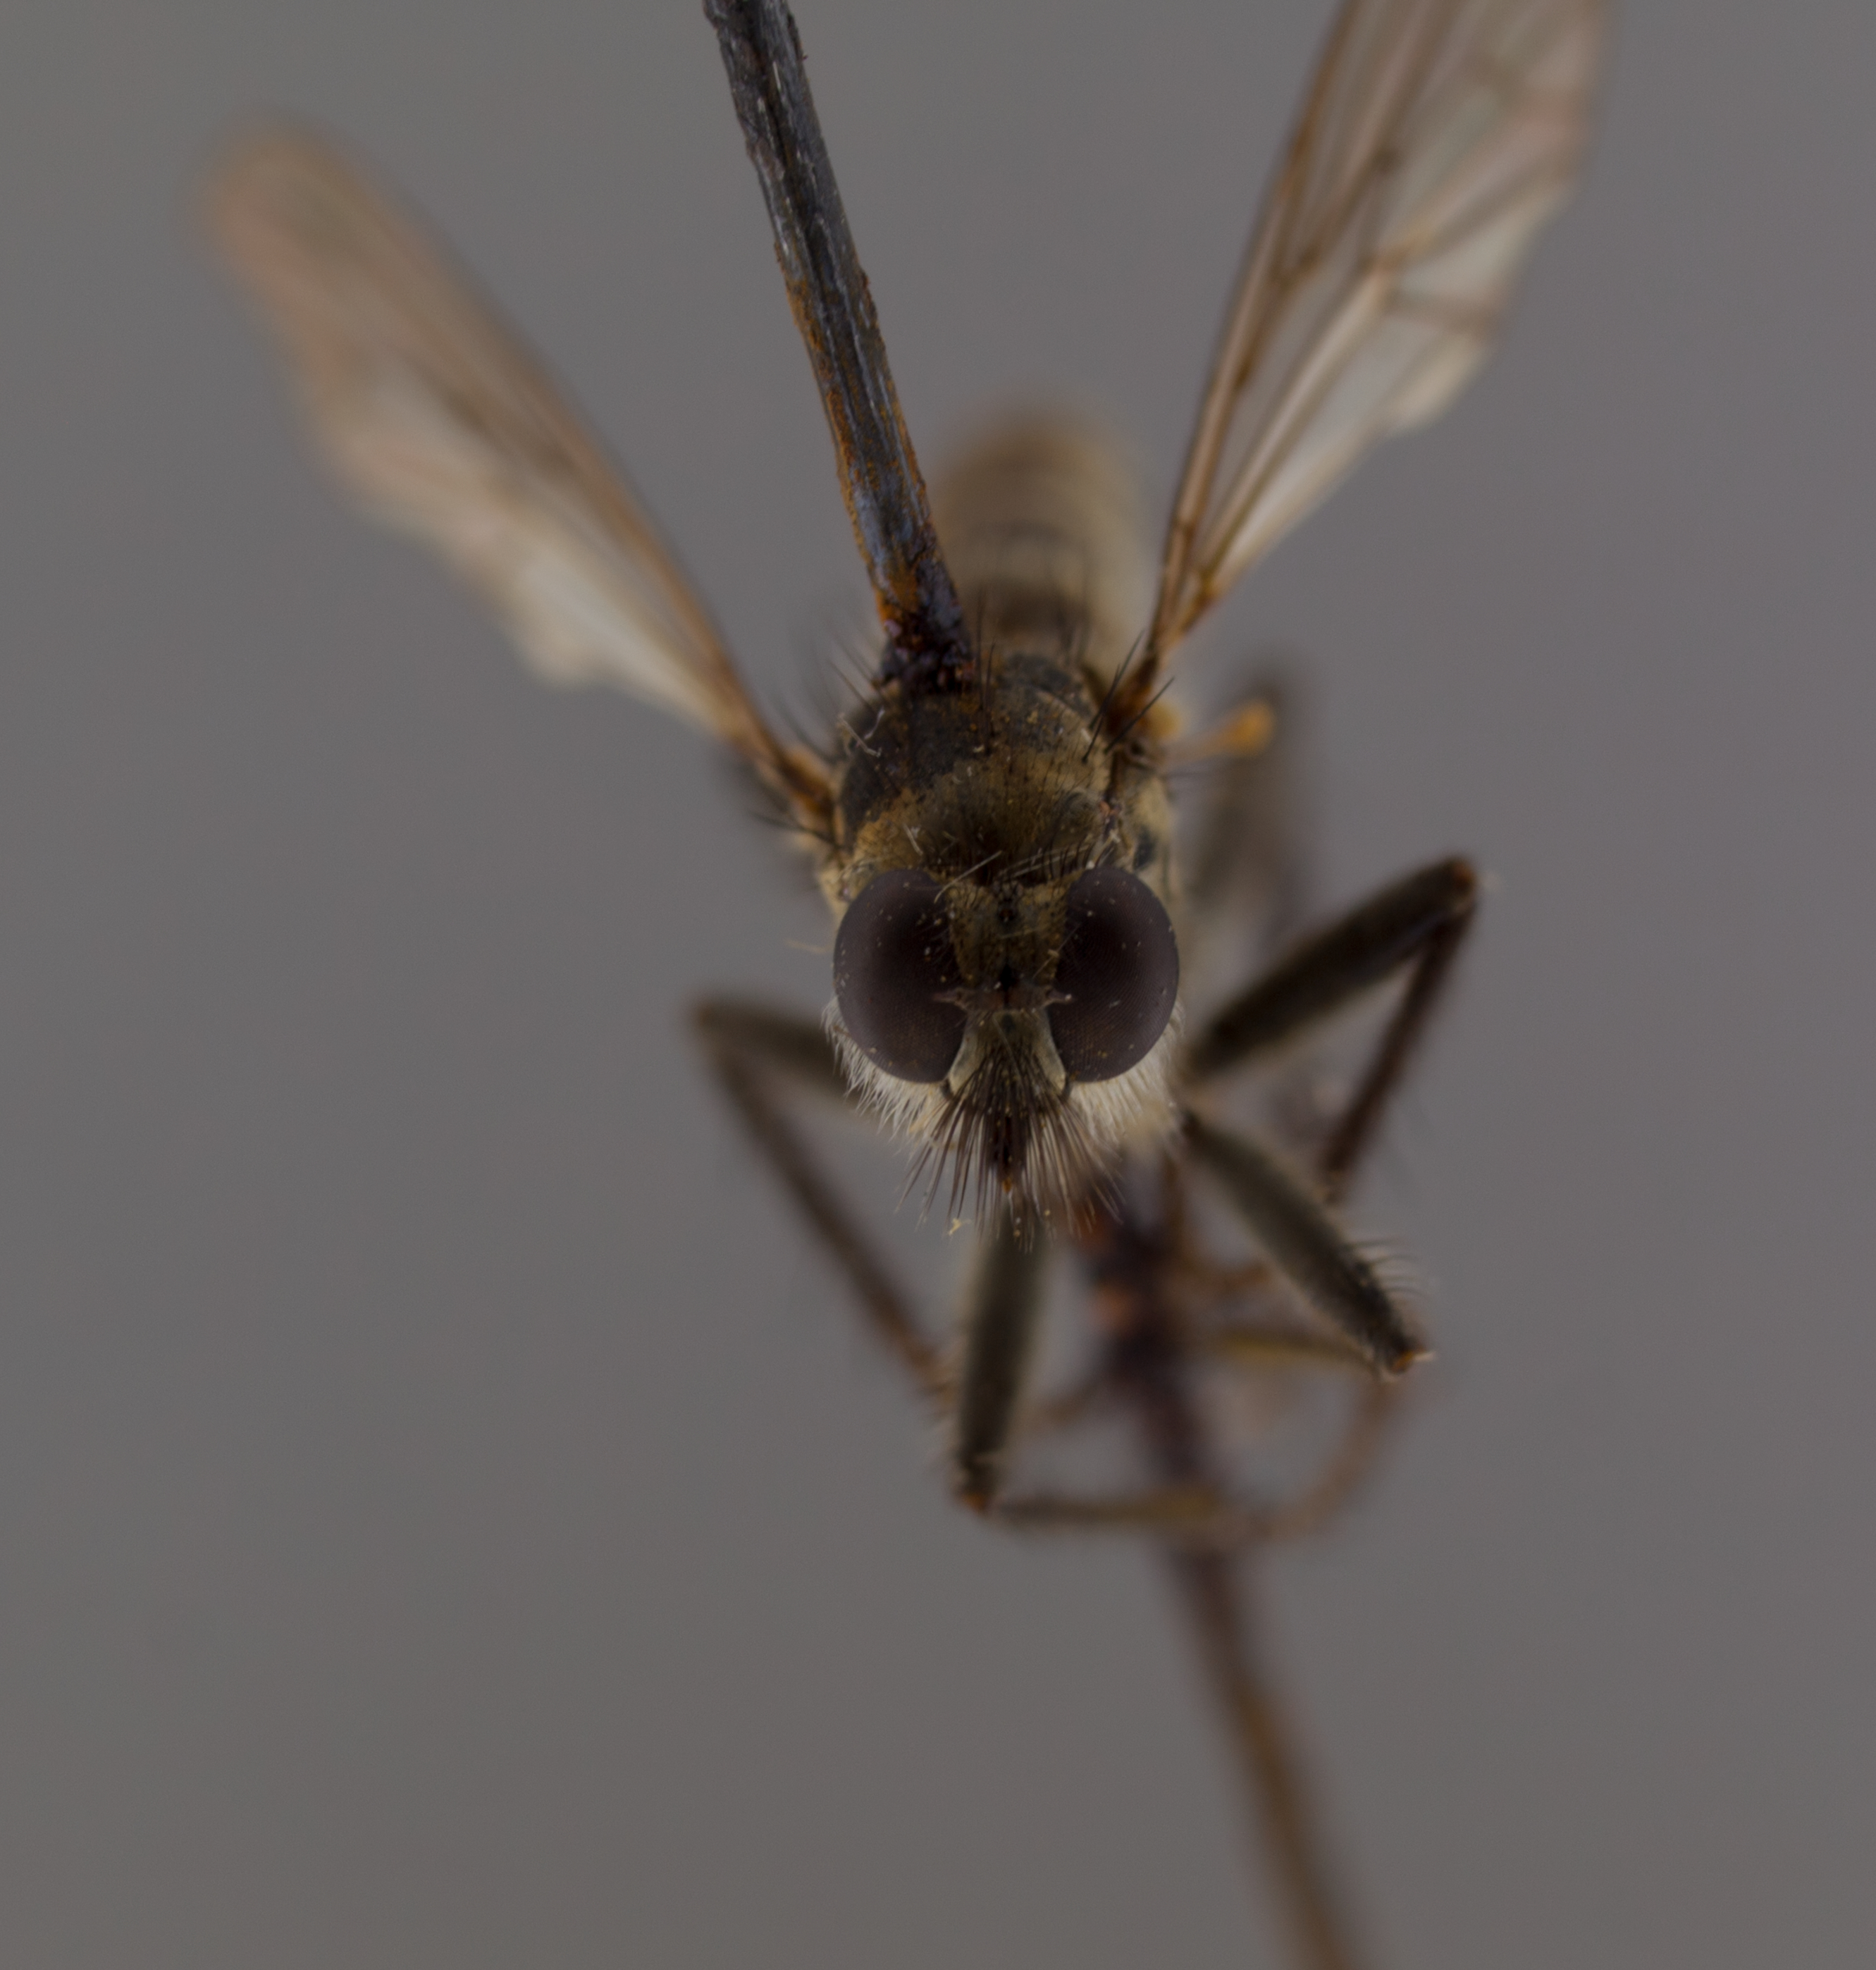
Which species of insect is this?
Lasiopogon monticola
